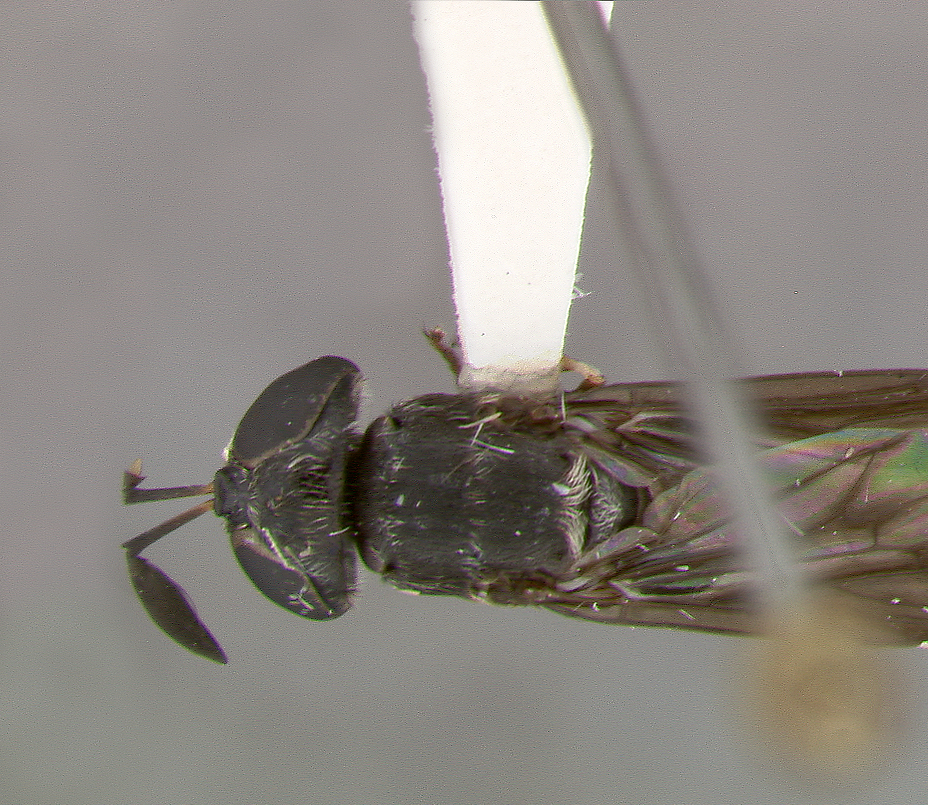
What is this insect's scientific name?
Rhopalosyrphus ramulorum
